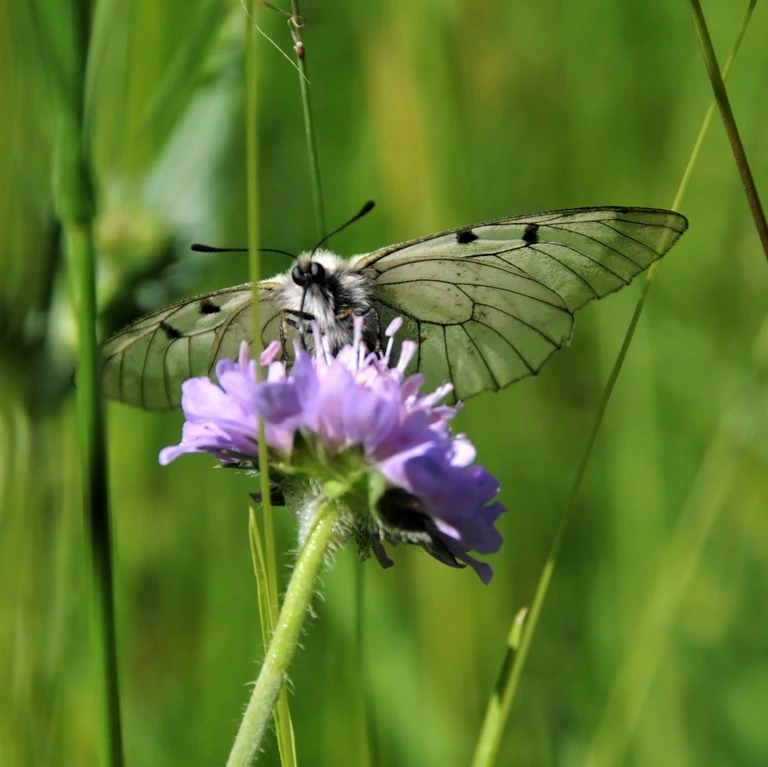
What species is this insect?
Parnassius mnemosyne
